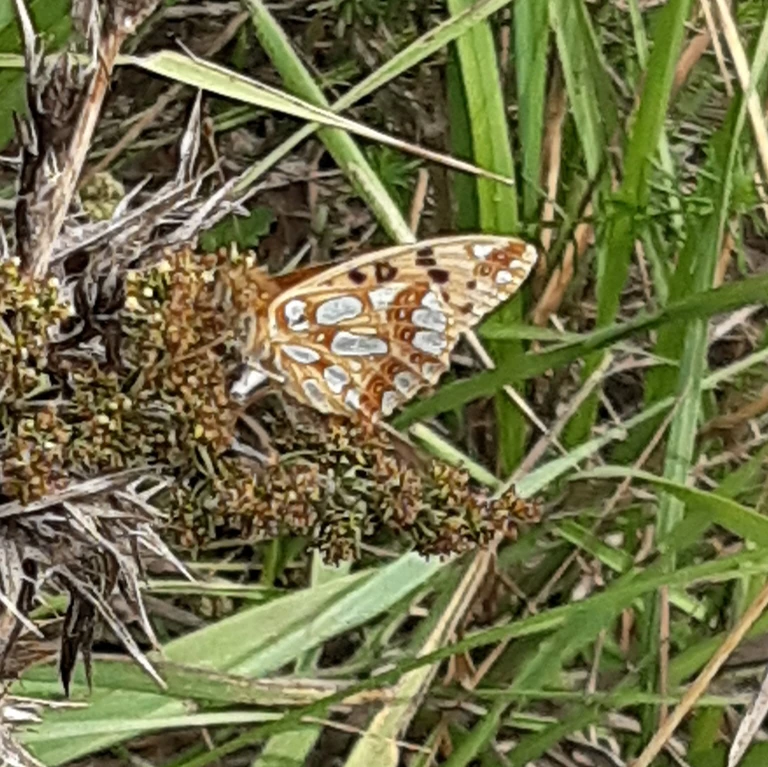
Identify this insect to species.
Issoria lathonia
